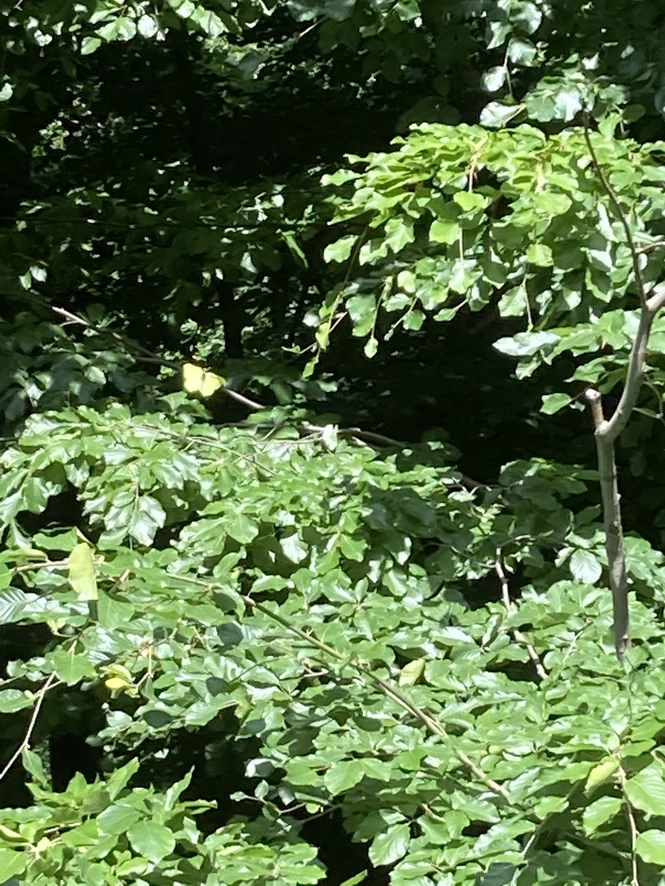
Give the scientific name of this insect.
Gonepteryx rhamni
